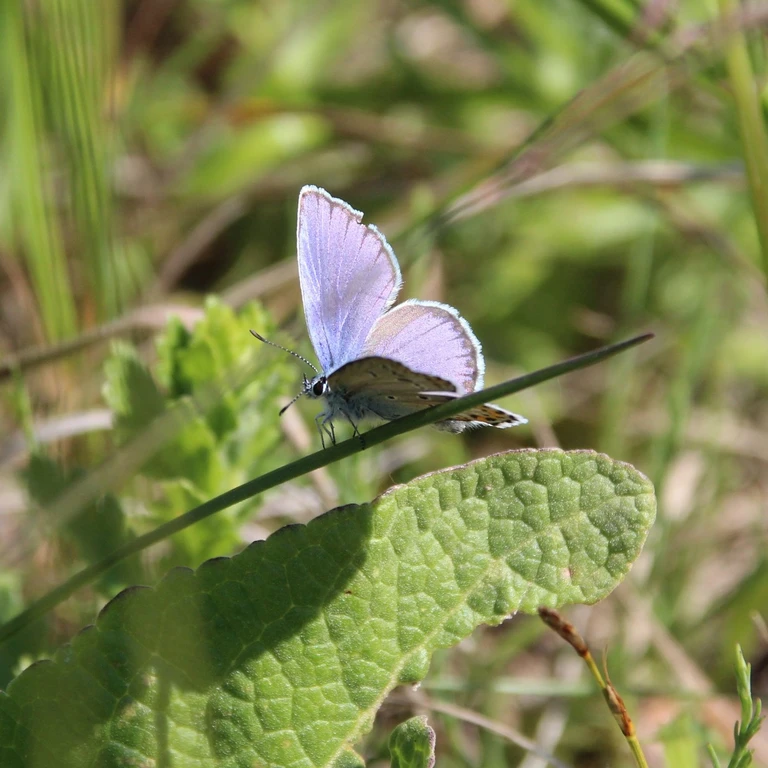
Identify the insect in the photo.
Plebejus argyrognomon
